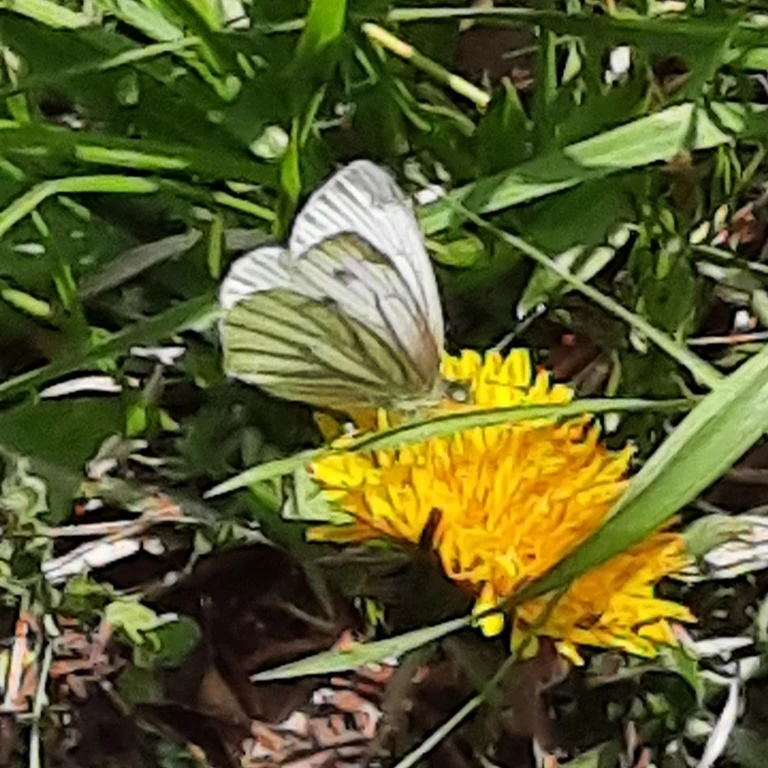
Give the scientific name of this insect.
Pieris napi
